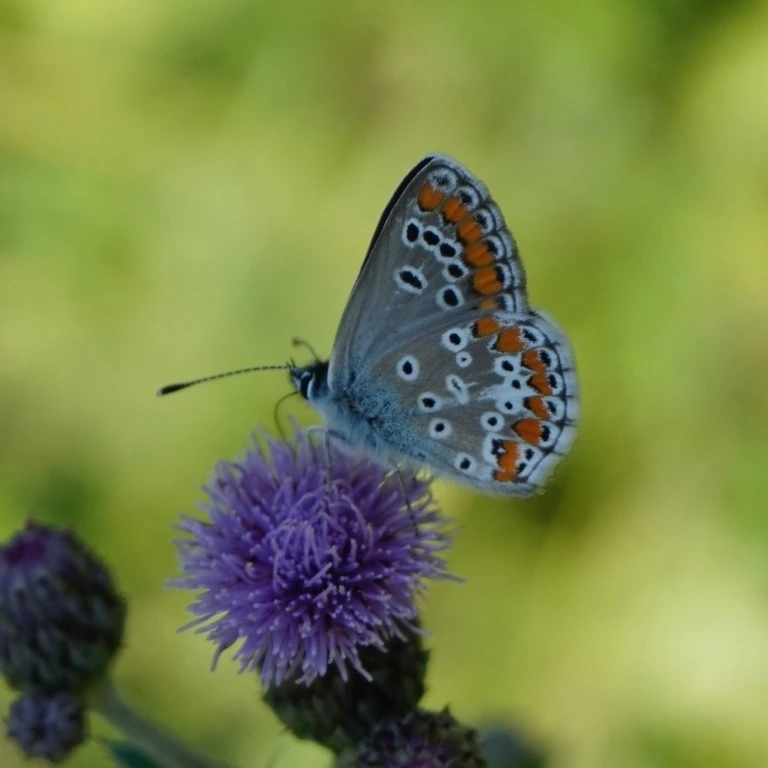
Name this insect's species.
Aricia agestis/artaxerxes
